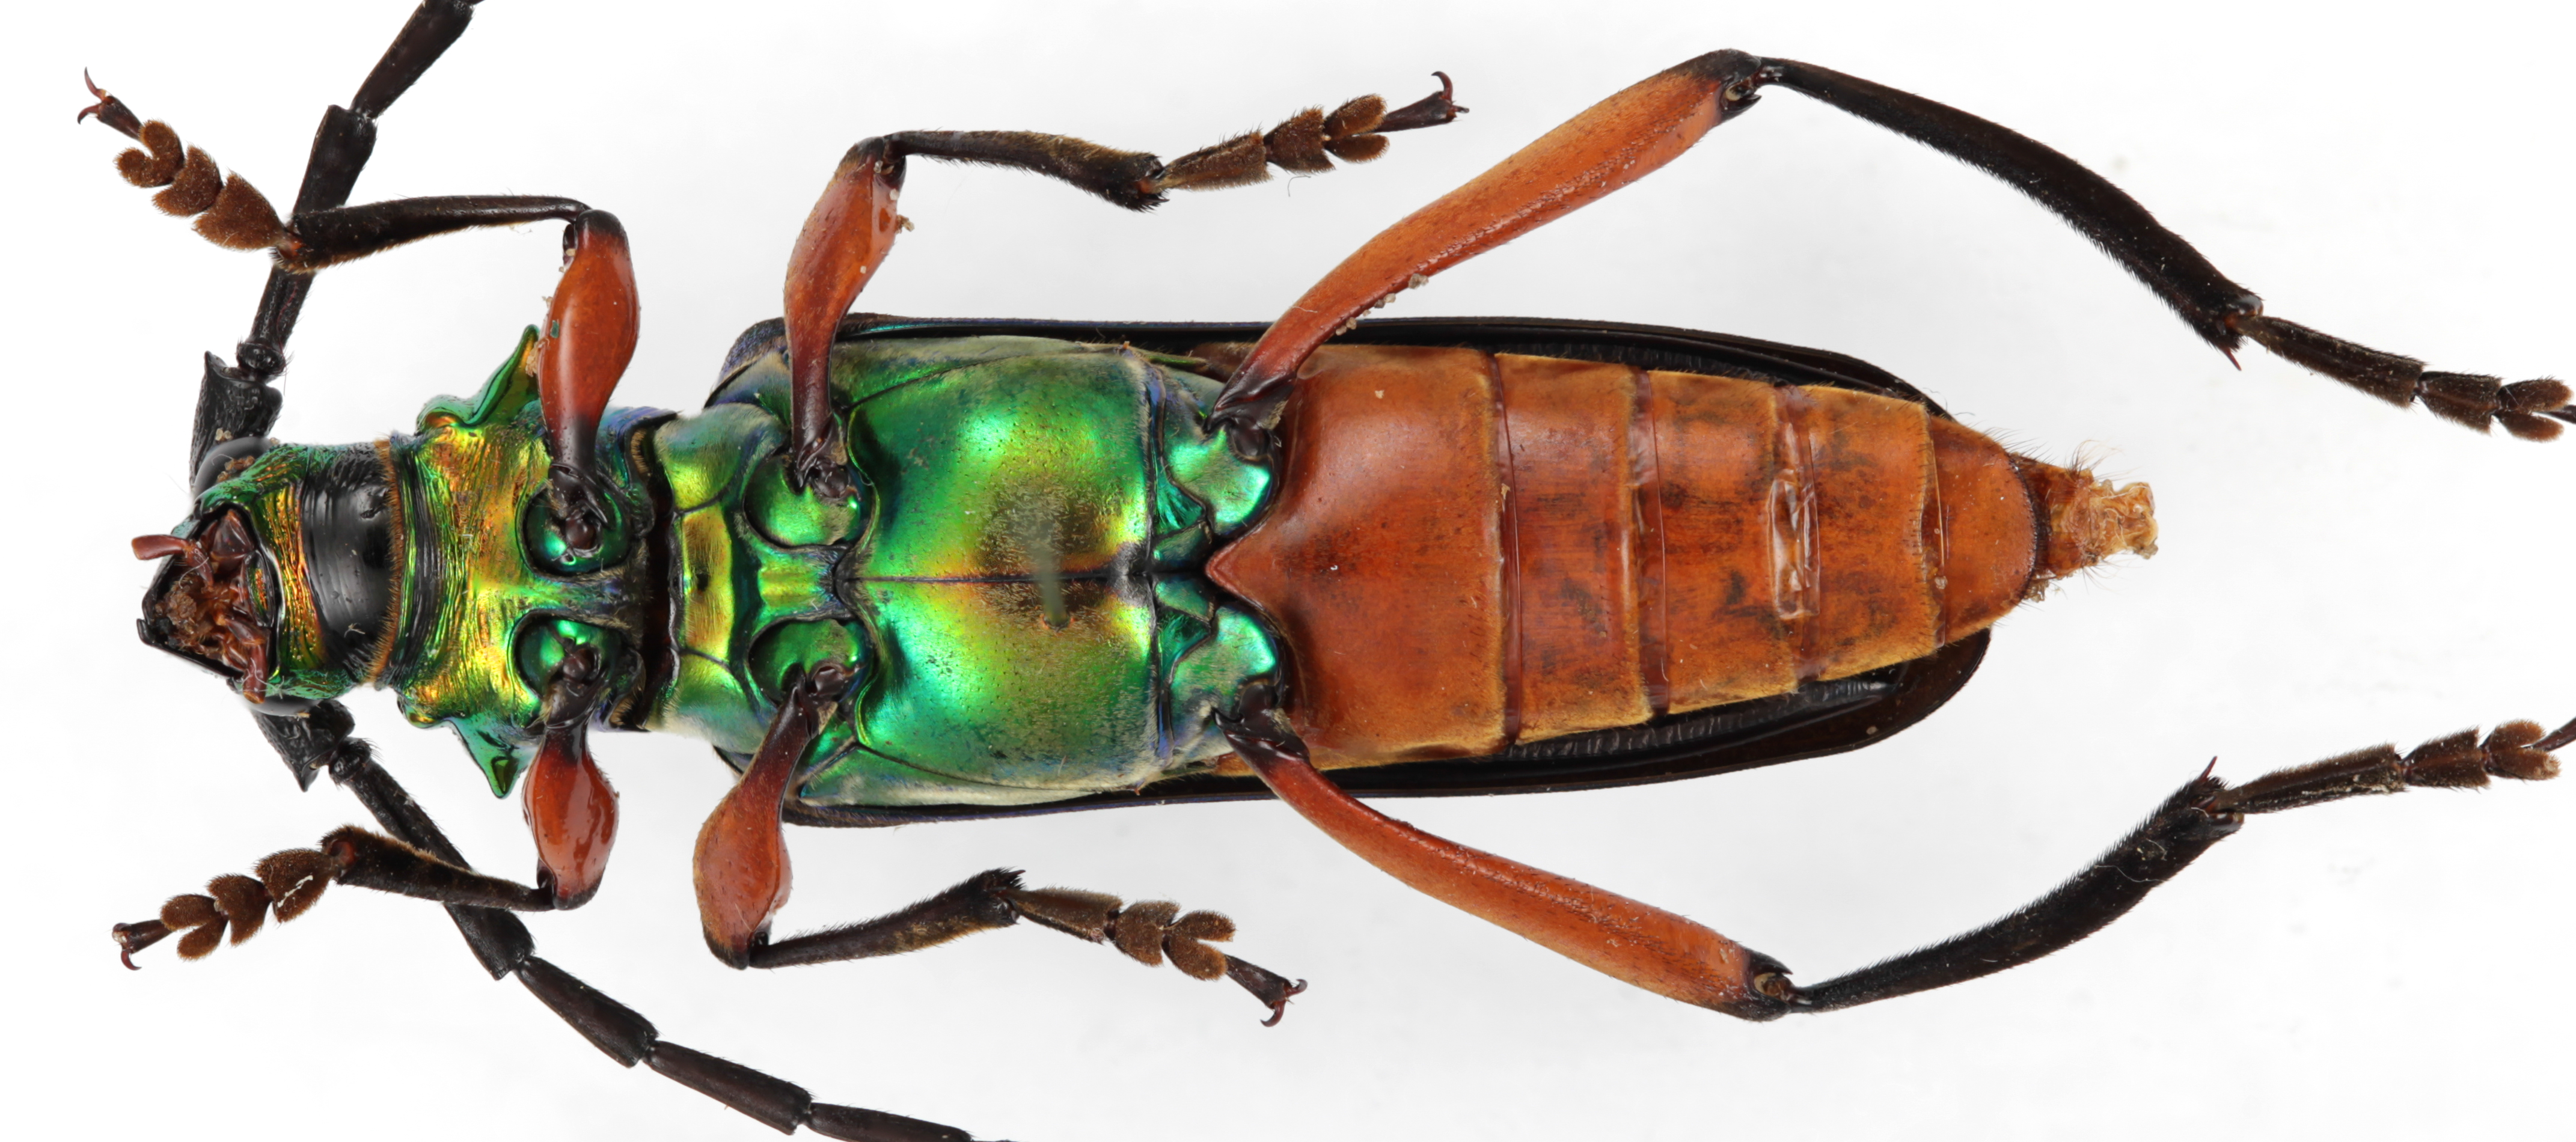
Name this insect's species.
Plinthocoelium suaveolens
